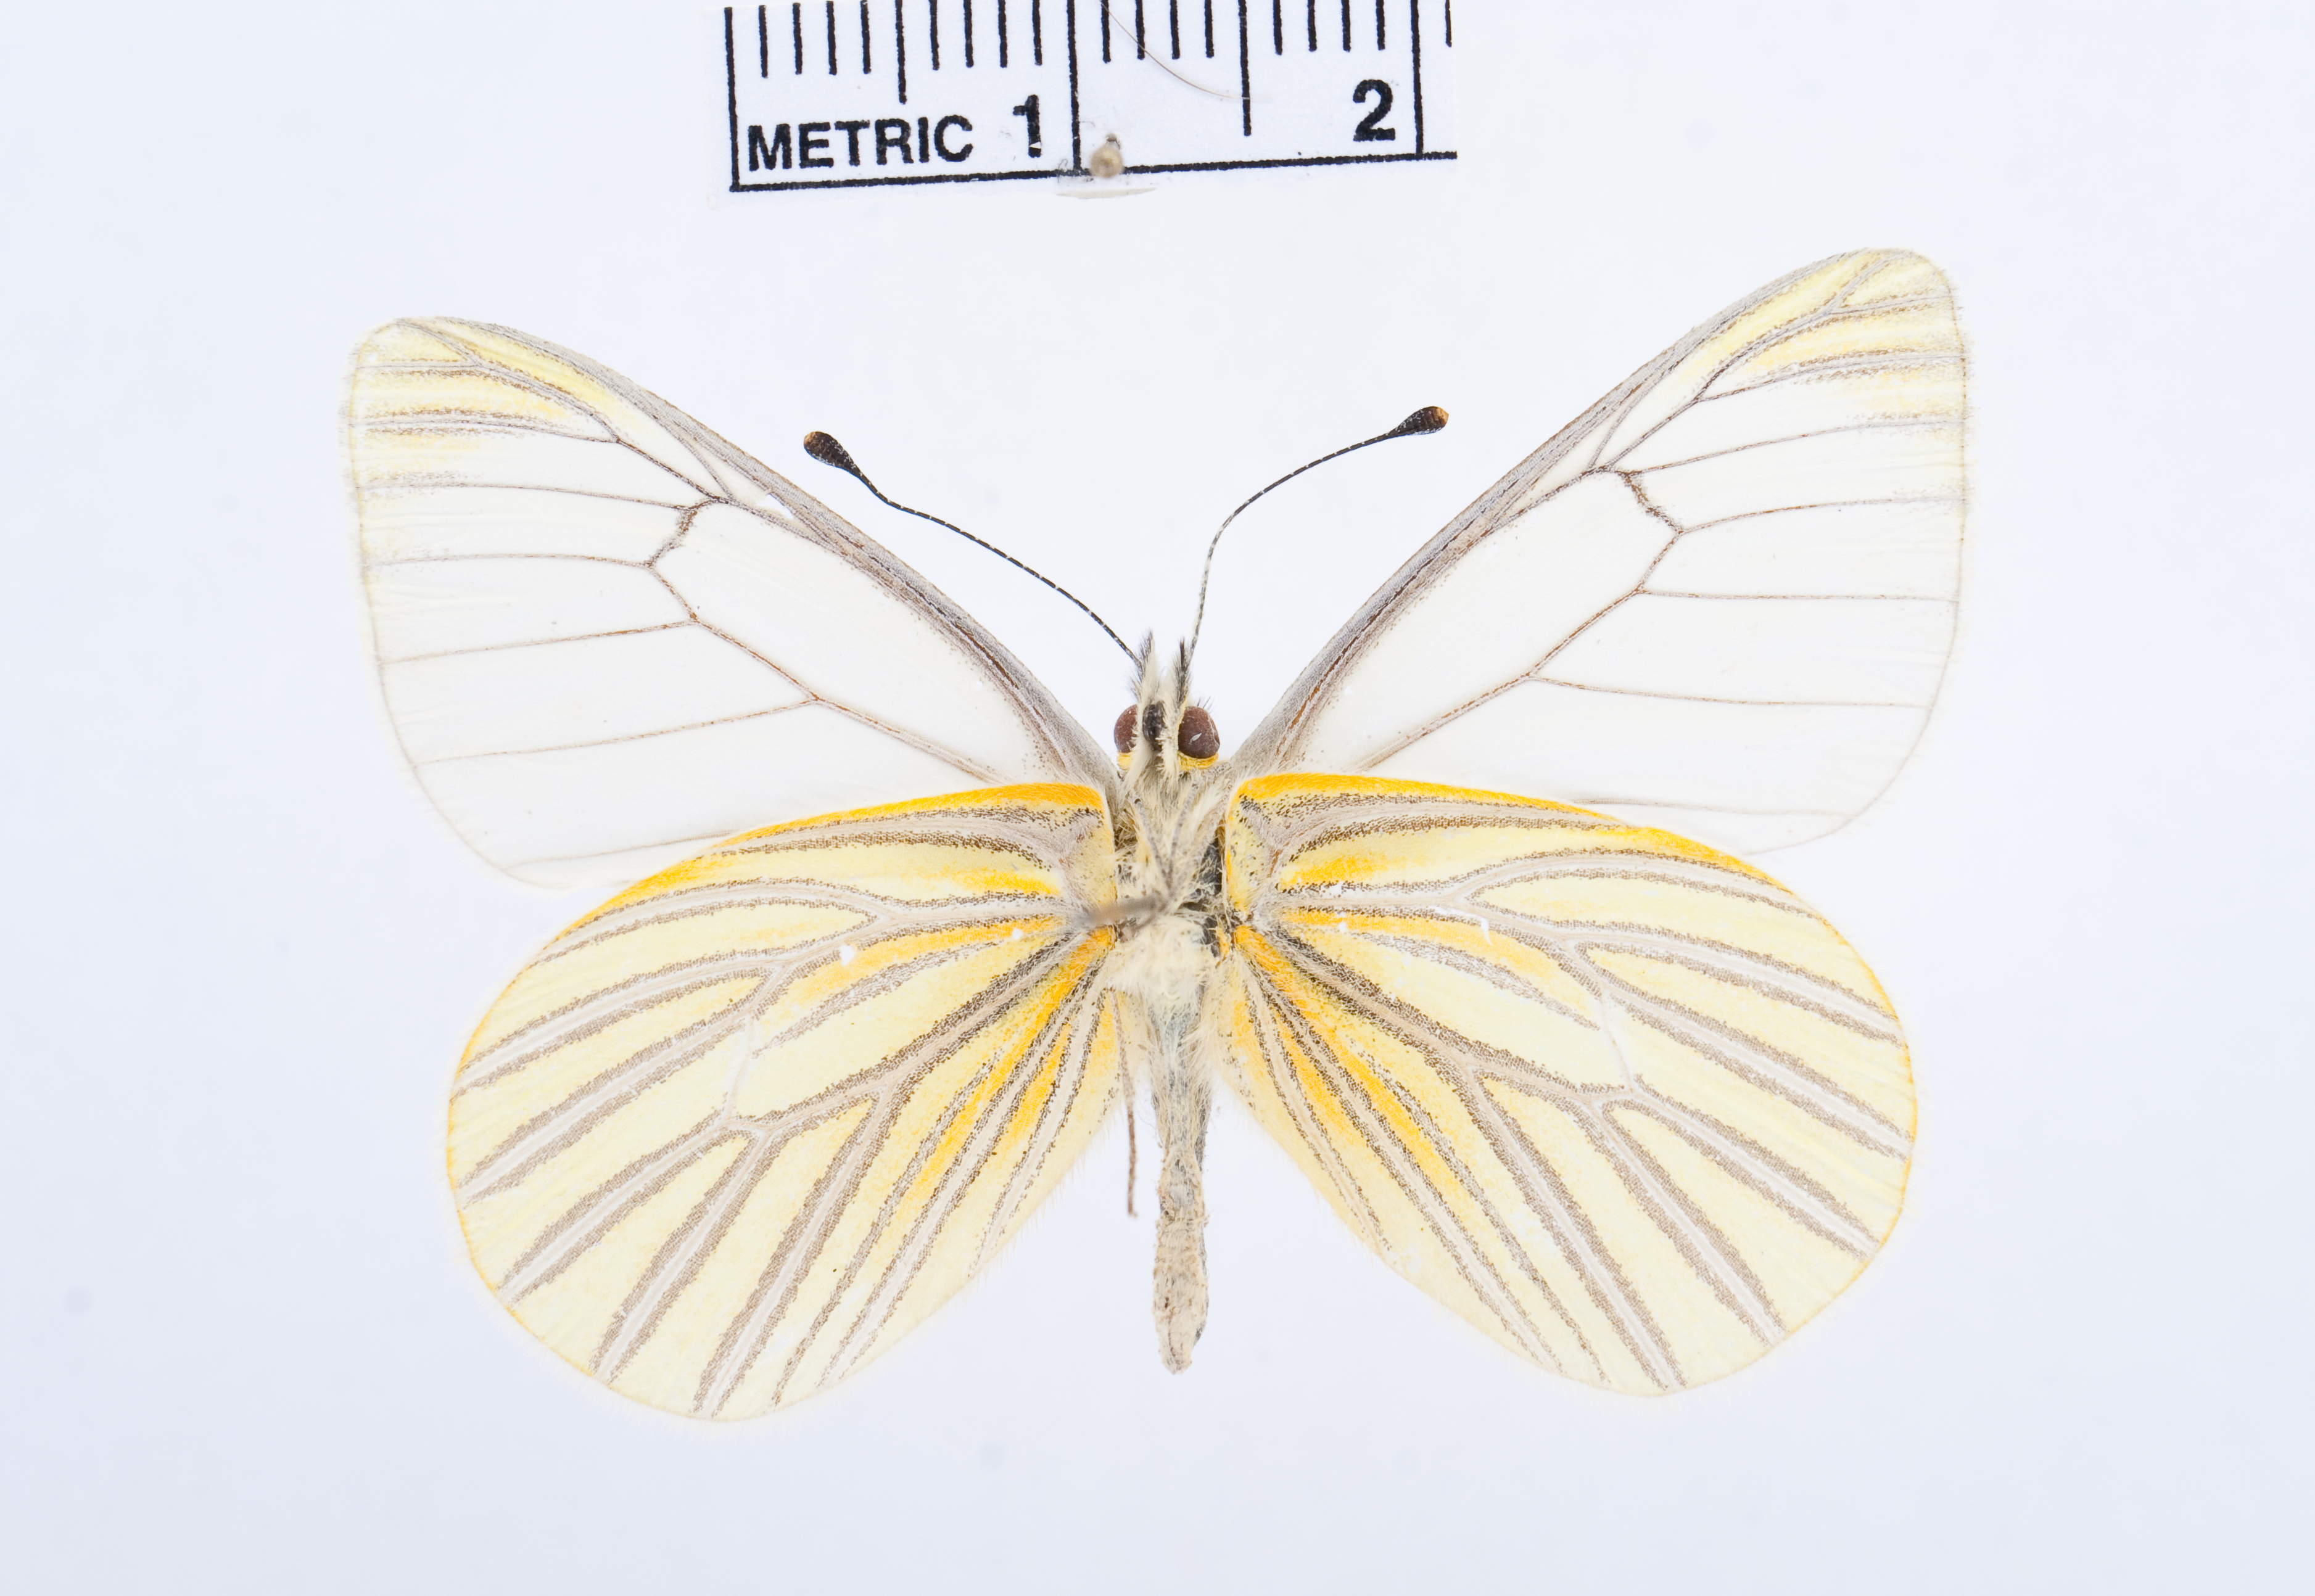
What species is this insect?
Tatochila orthodice
